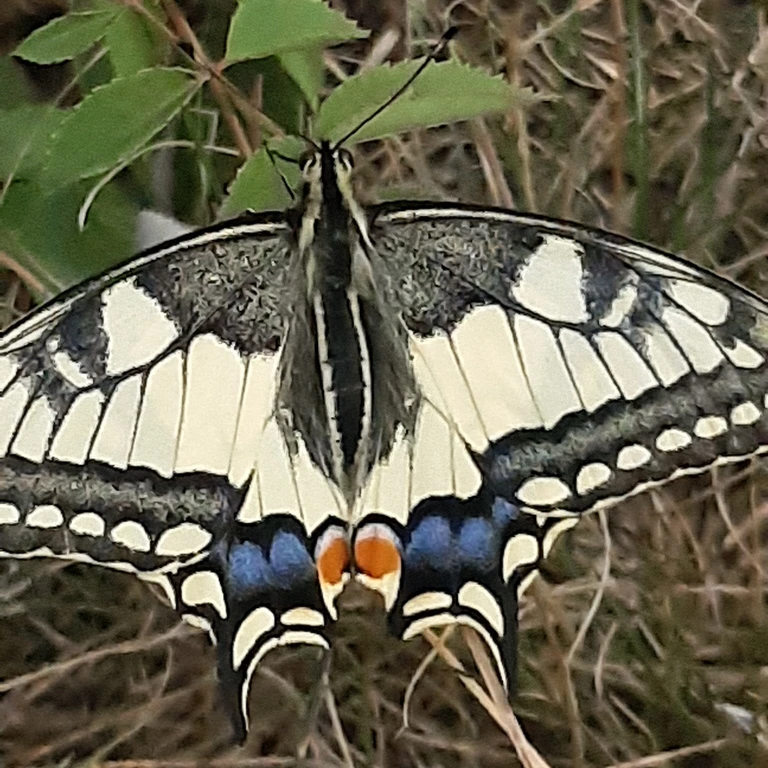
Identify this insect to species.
Papilio machaon
